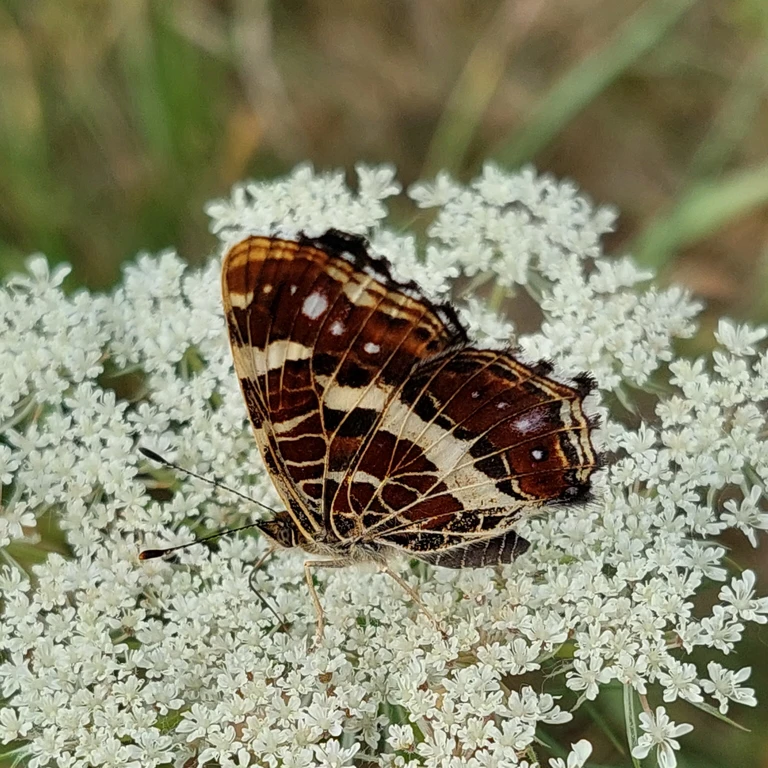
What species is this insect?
Araschnia levana
